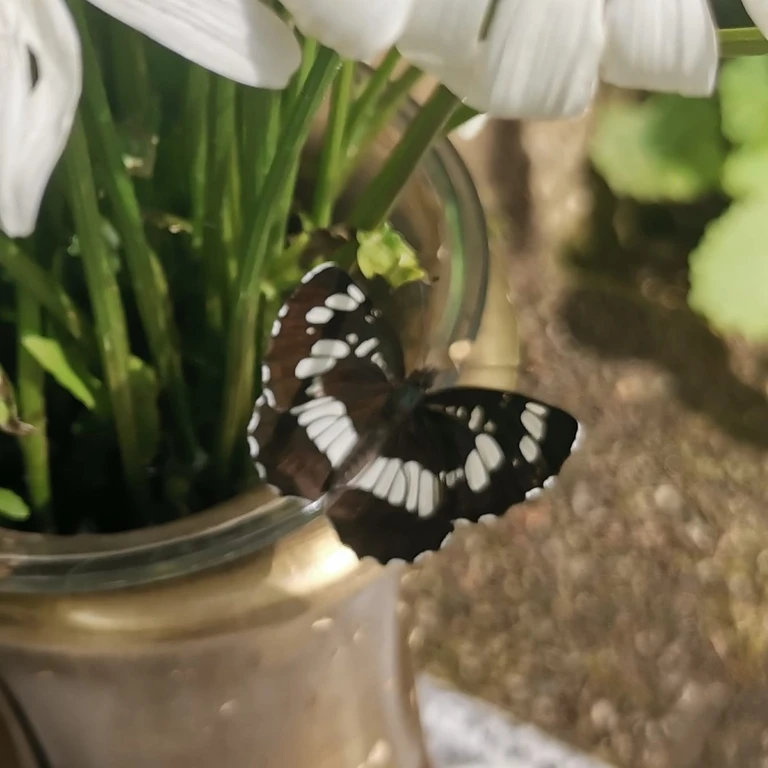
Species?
Neptis rivularis
